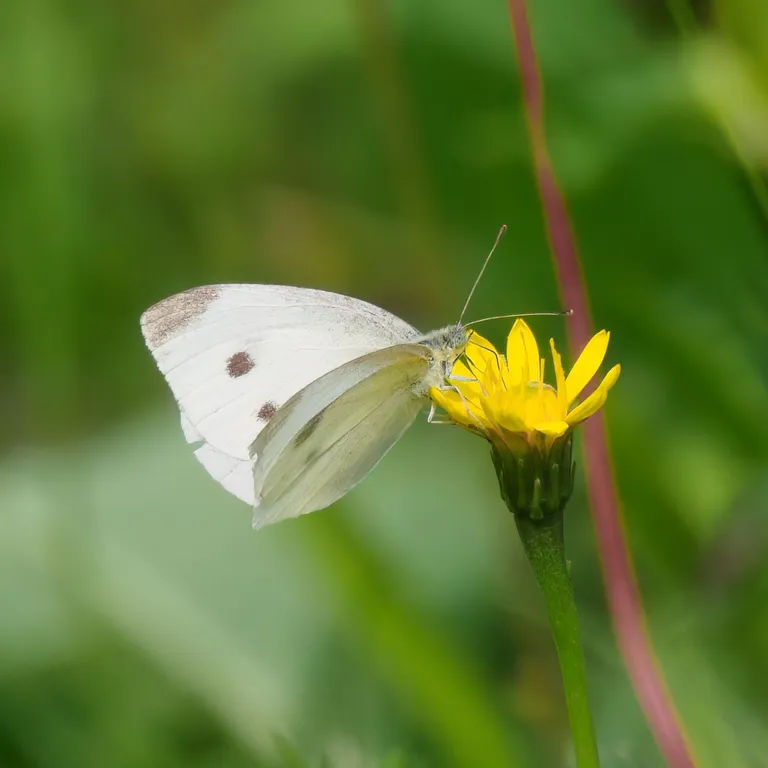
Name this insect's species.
Pieris rapae
